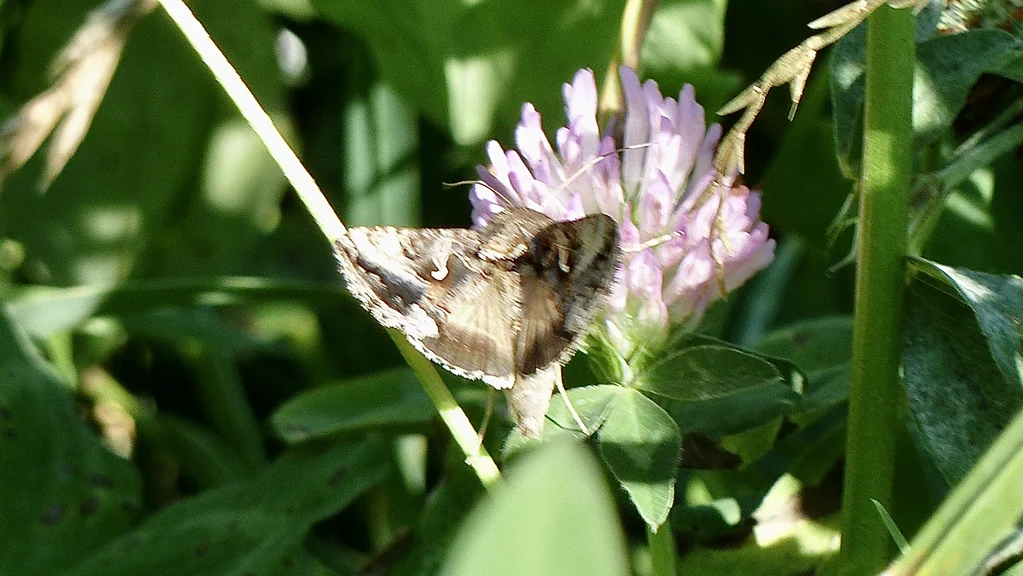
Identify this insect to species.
Autographa gamma
